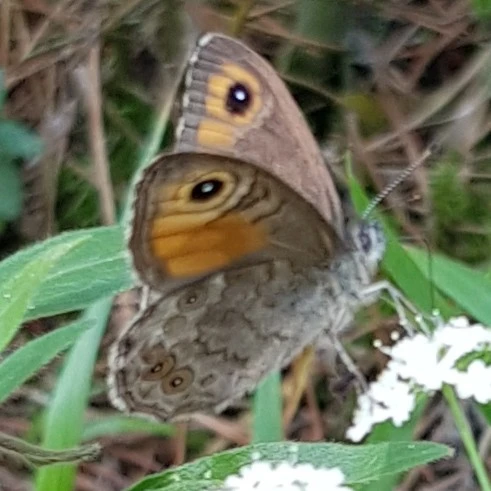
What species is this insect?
Lasiommata maera (also Pararge maera)
